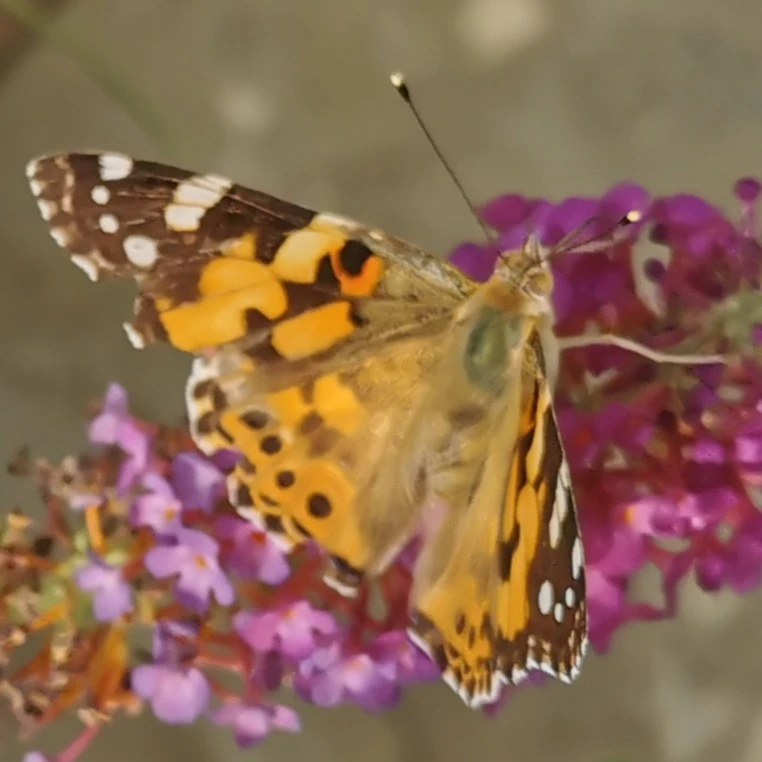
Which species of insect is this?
Vanessa cardui
